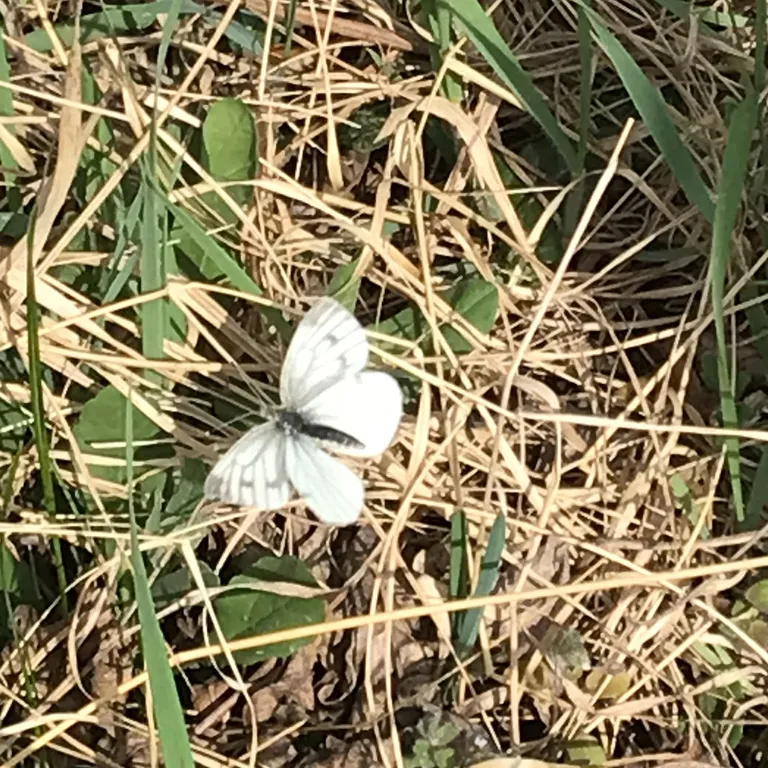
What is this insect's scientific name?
Pieris napi
